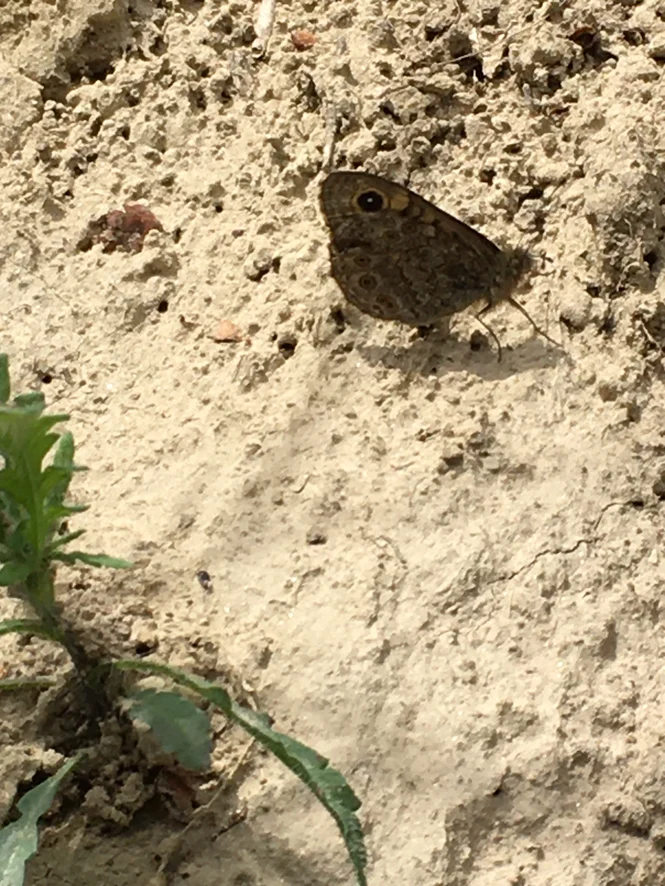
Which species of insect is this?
Lasiommata megera (also Pararge megera)
